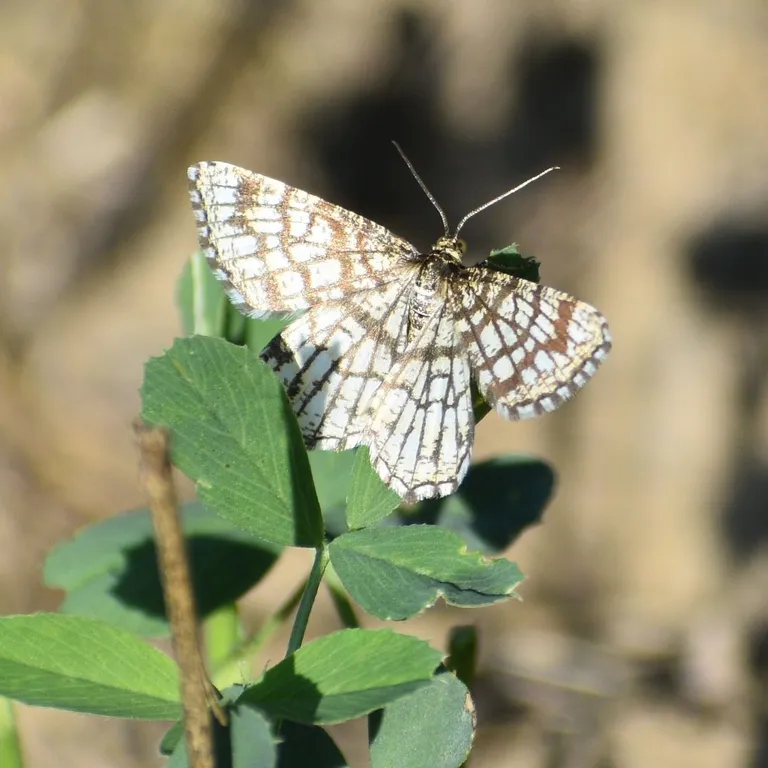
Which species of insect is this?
Chiasmia clathrata
